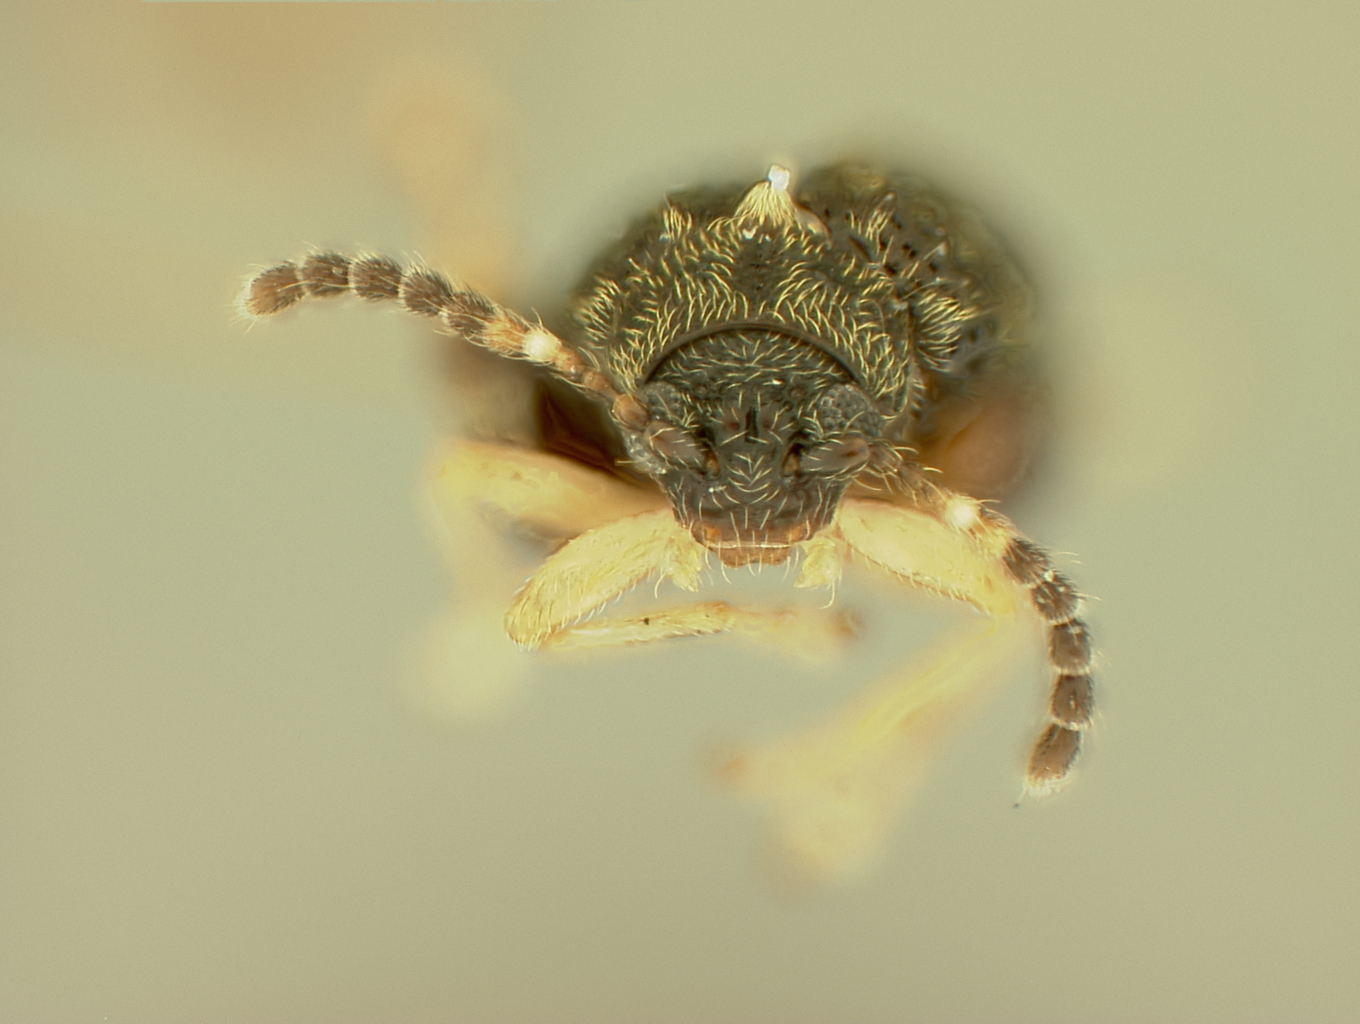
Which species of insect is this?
Hadropoda barberi
